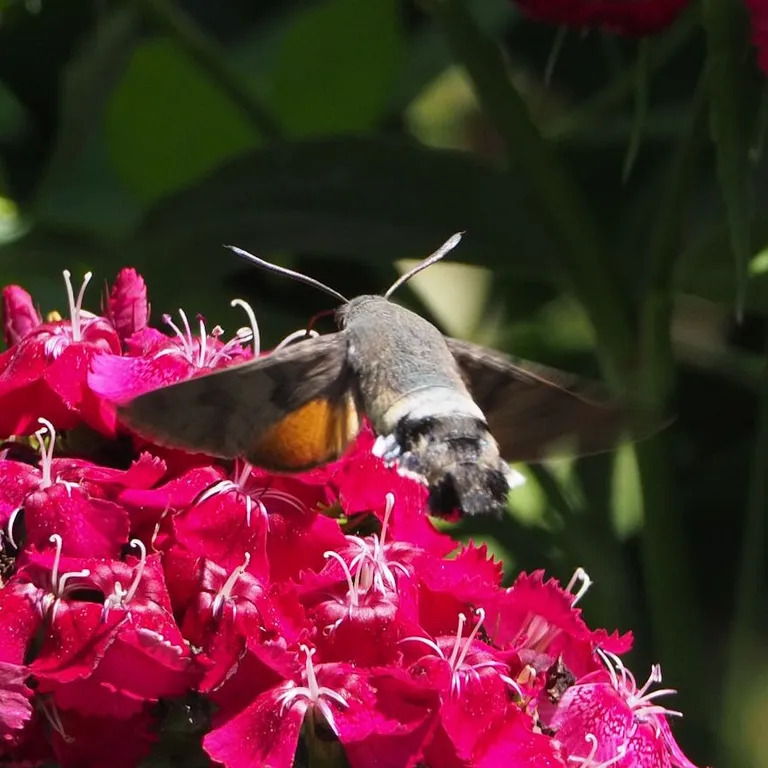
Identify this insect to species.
Macroglossum stellatarum
